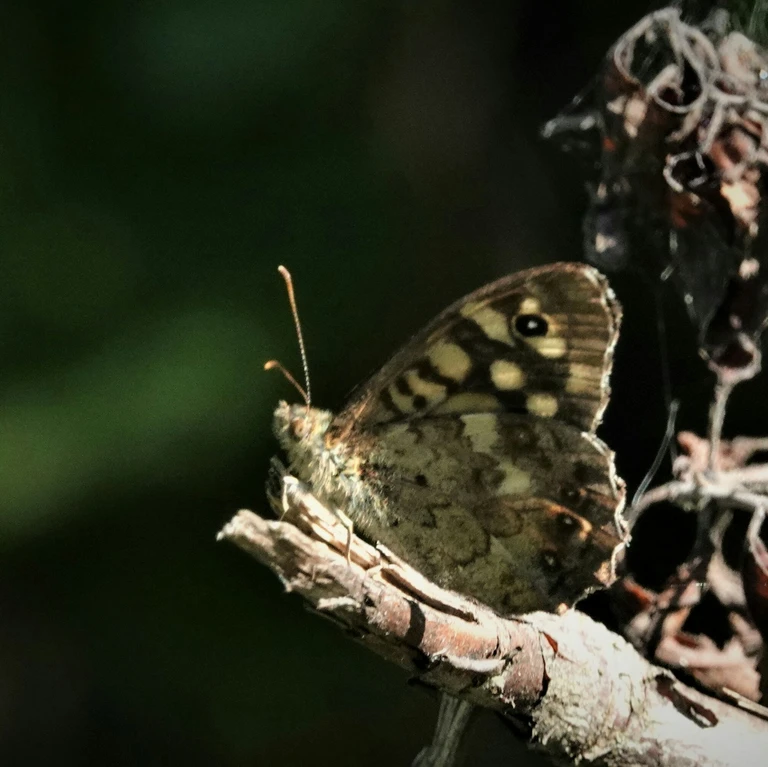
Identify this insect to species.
Pararge aegeria
